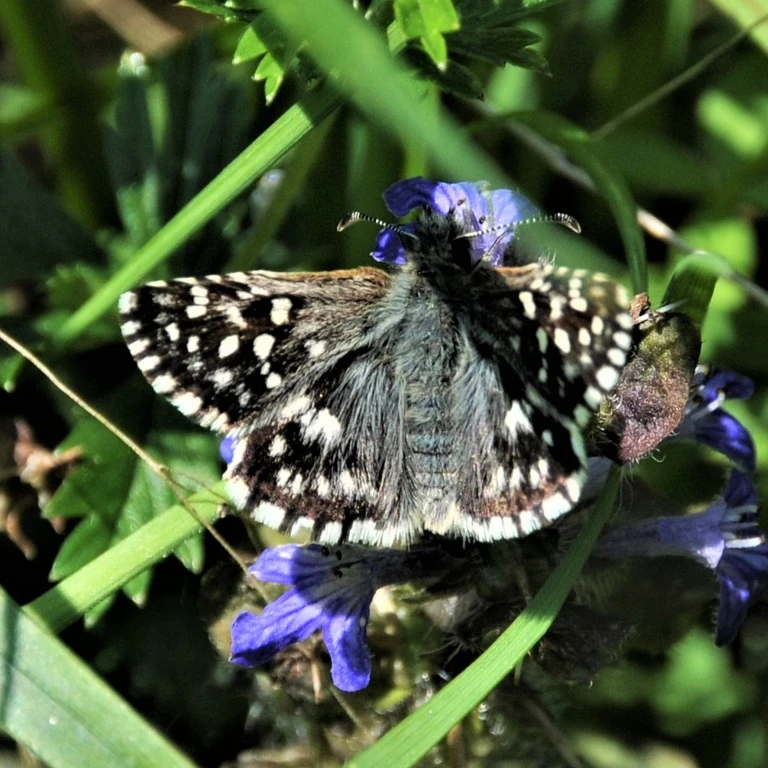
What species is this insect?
Pyrgus malvae
